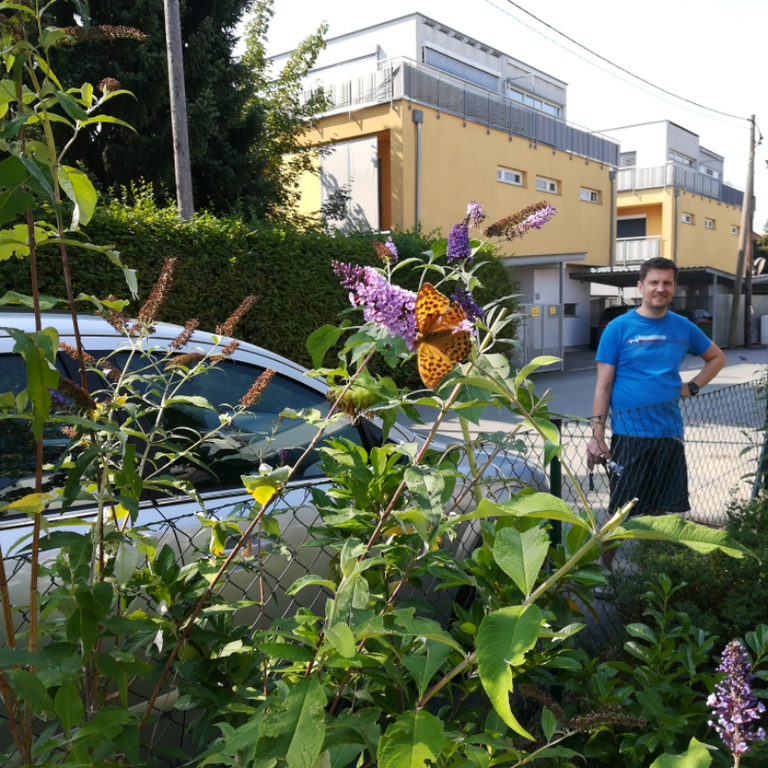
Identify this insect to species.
Argynnis paphia
